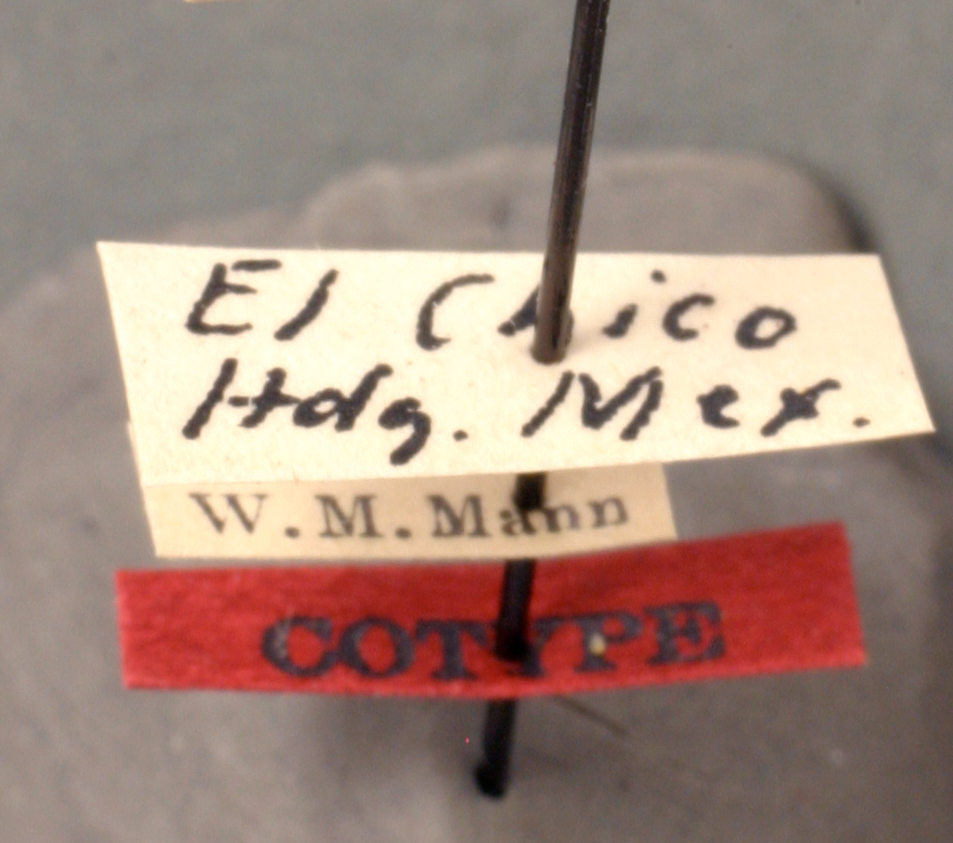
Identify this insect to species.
Leptothorax manni
